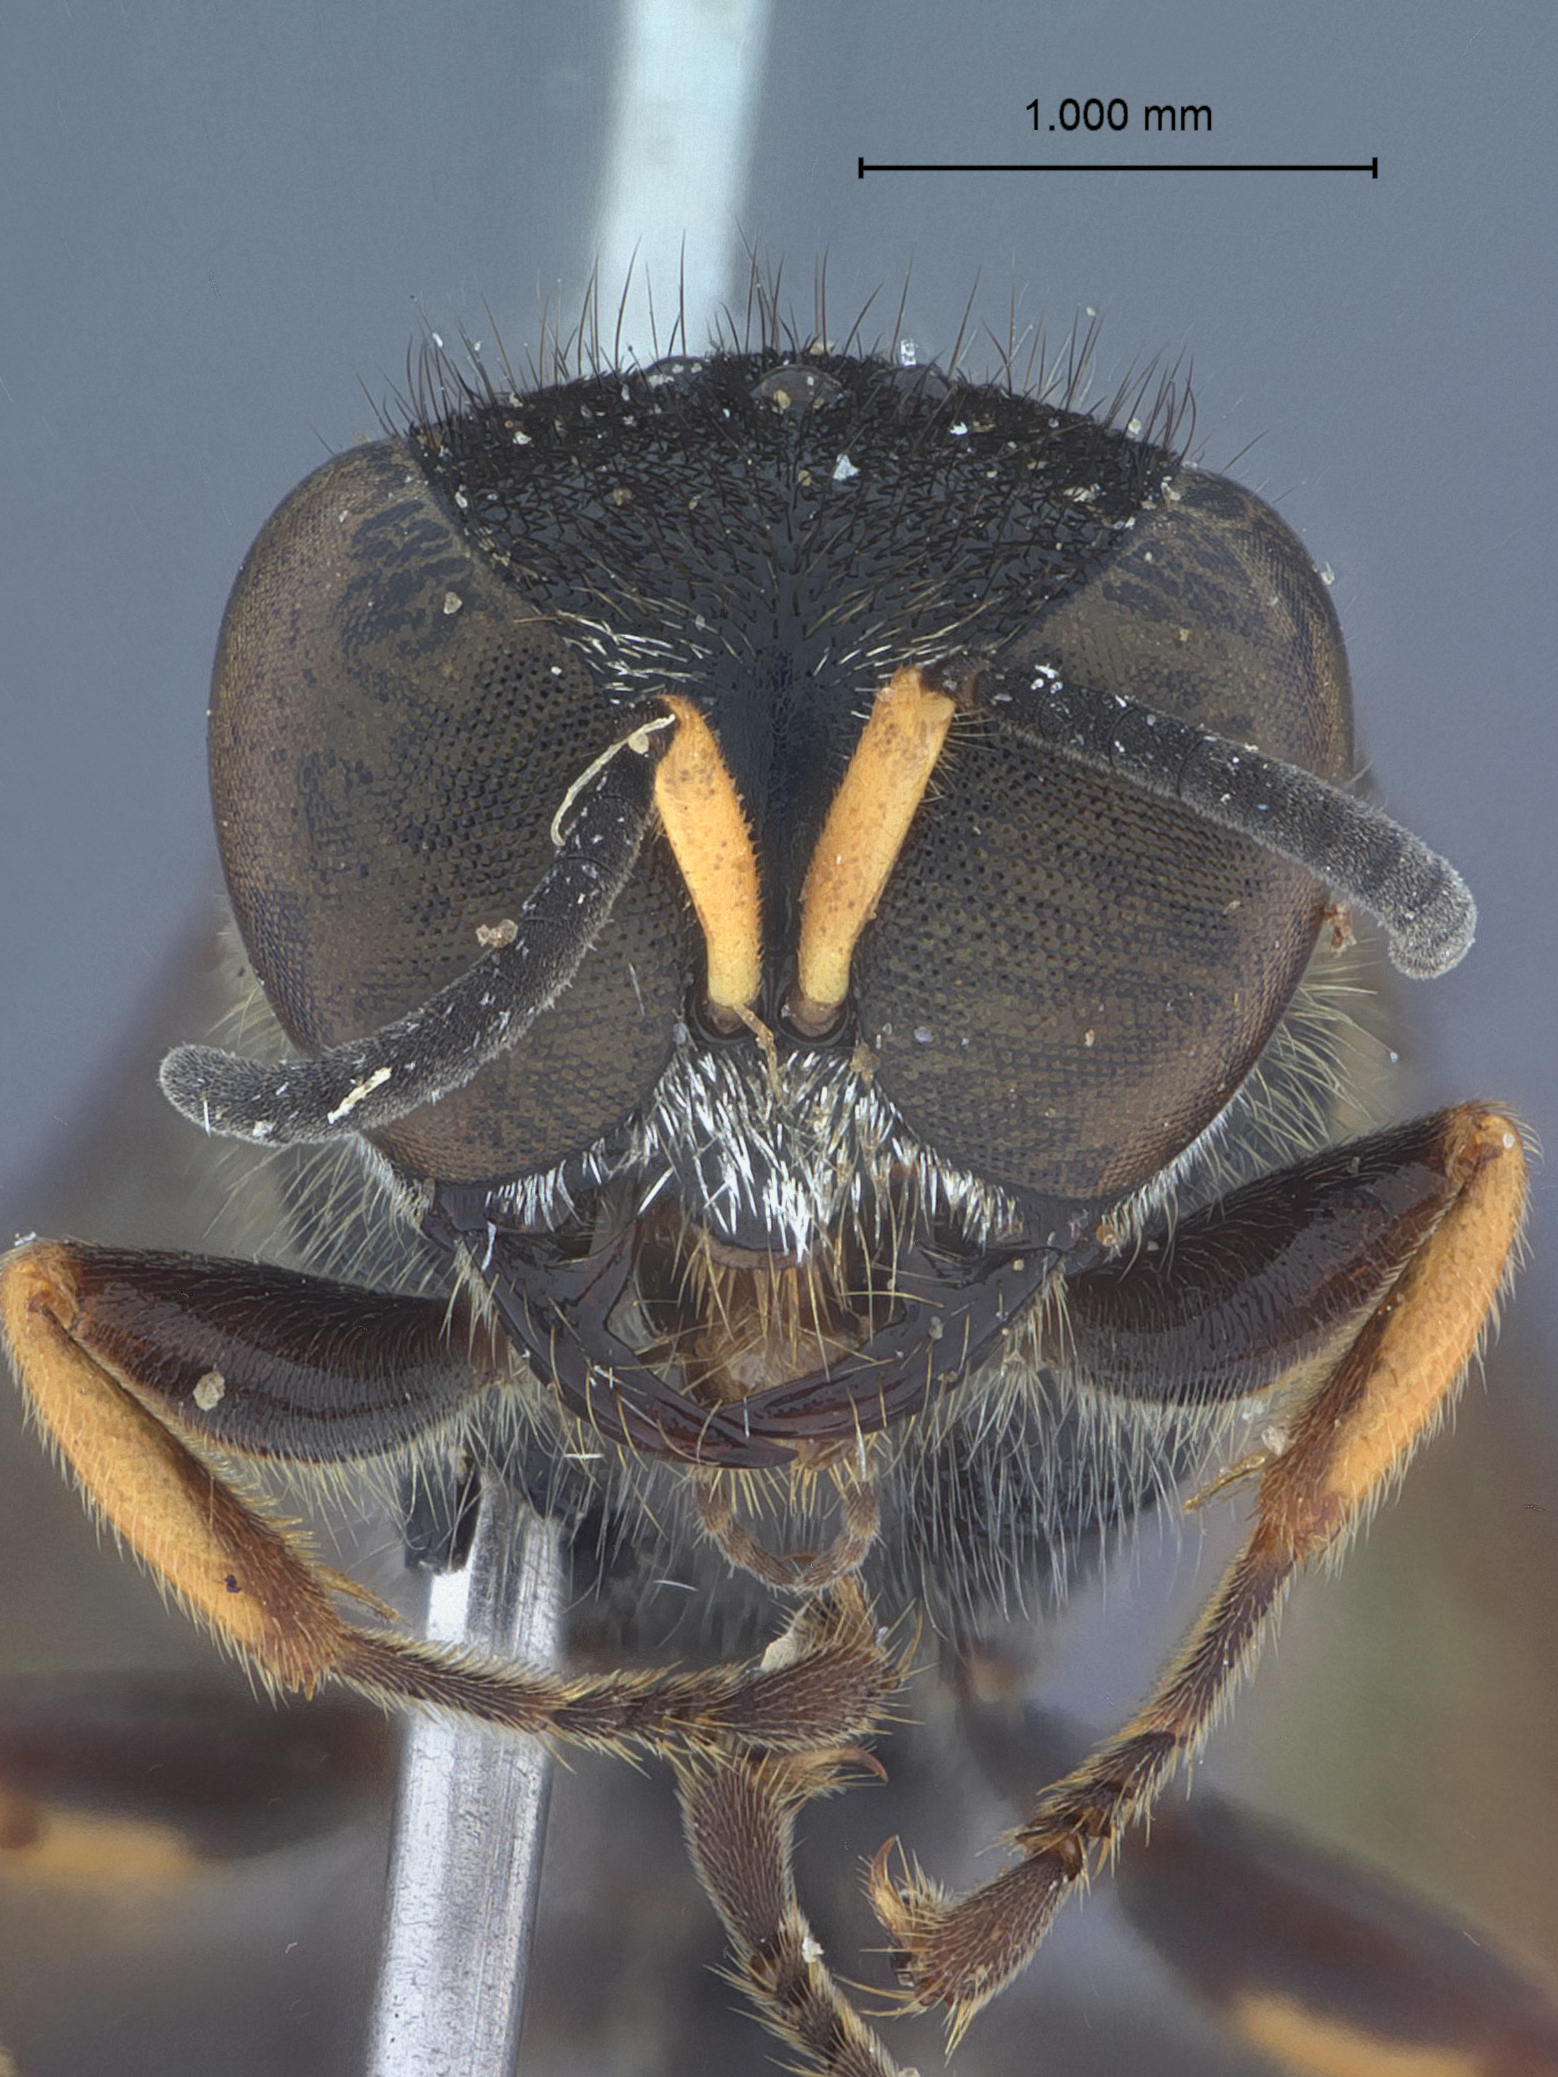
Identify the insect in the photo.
Ectemnius alishanus
